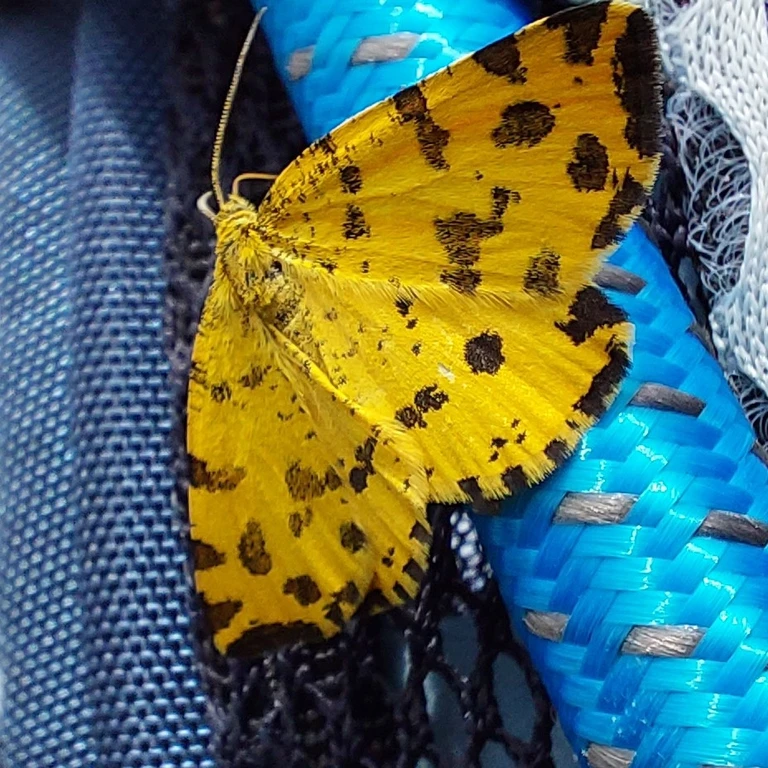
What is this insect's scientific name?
Pseudopanthera macularia
